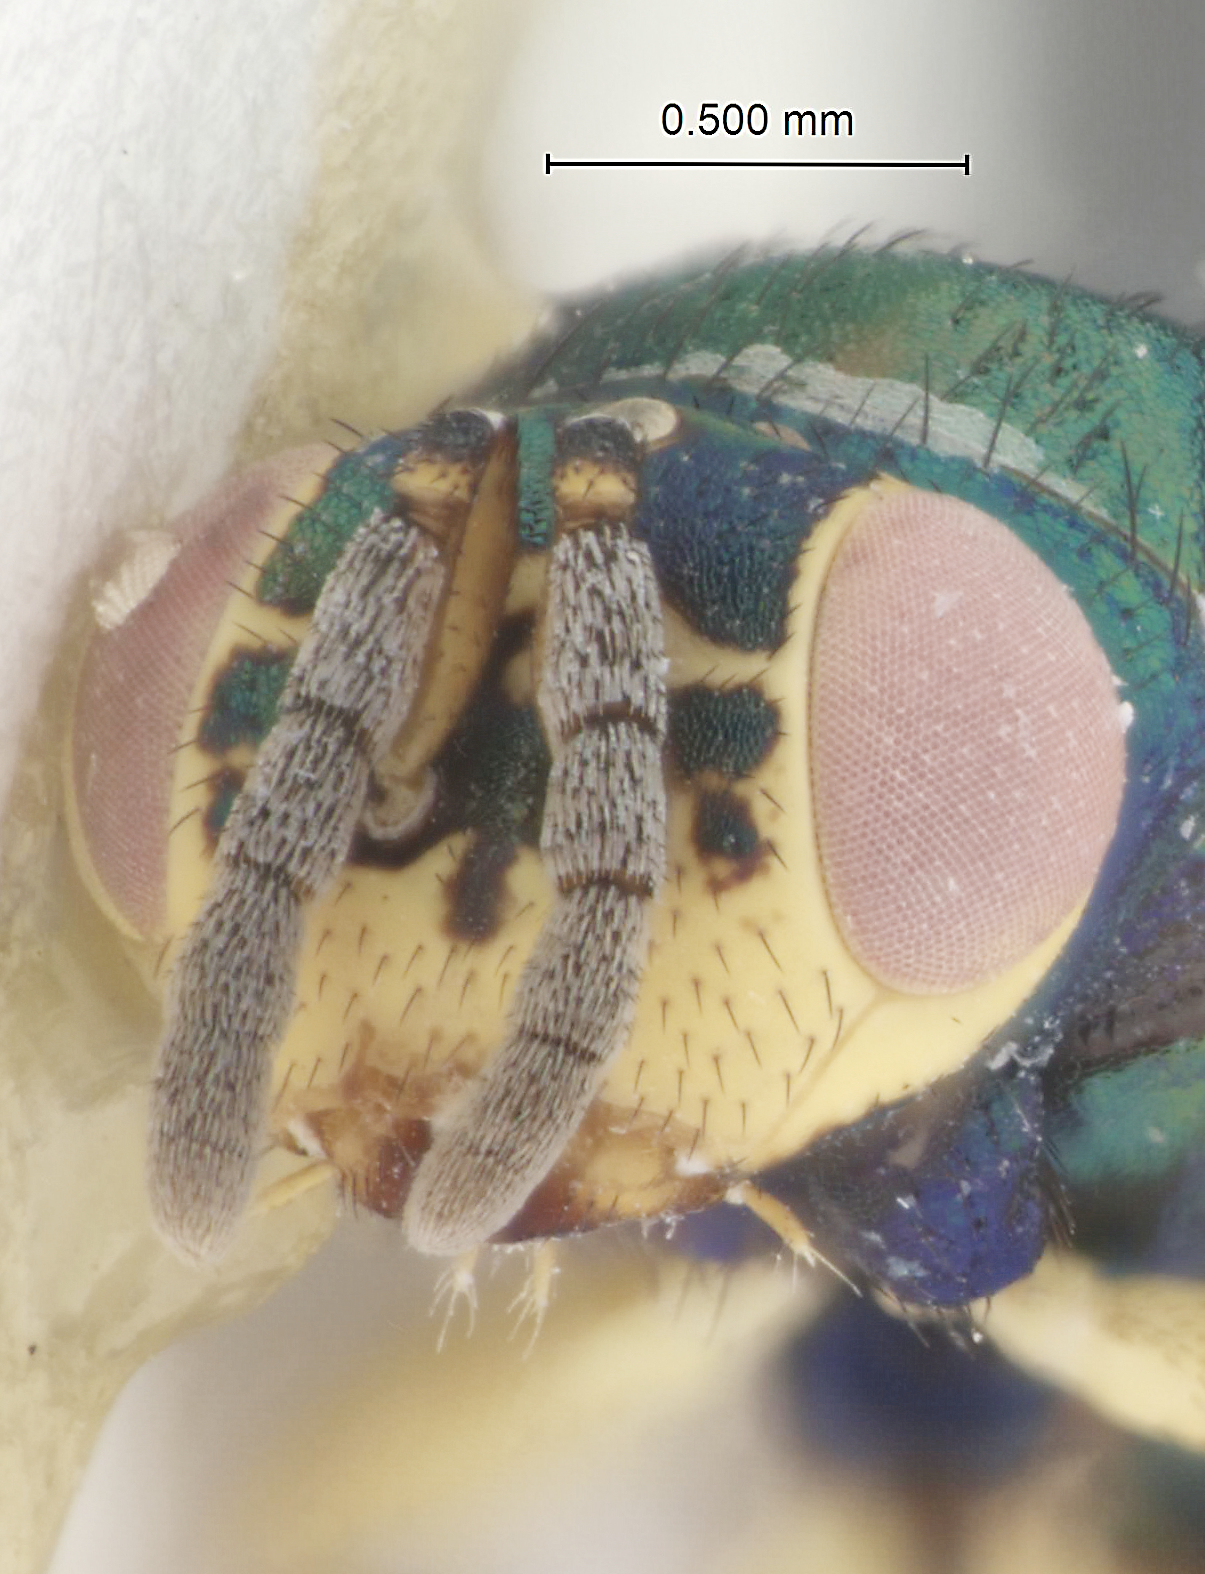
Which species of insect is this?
Aulogymnus bouceki
